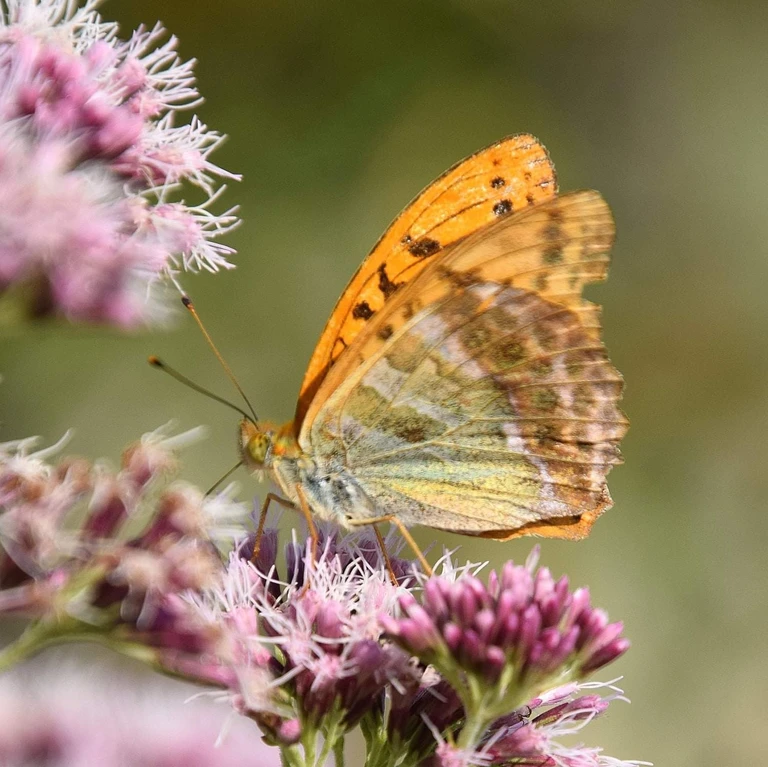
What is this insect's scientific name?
Argynnis paphia
